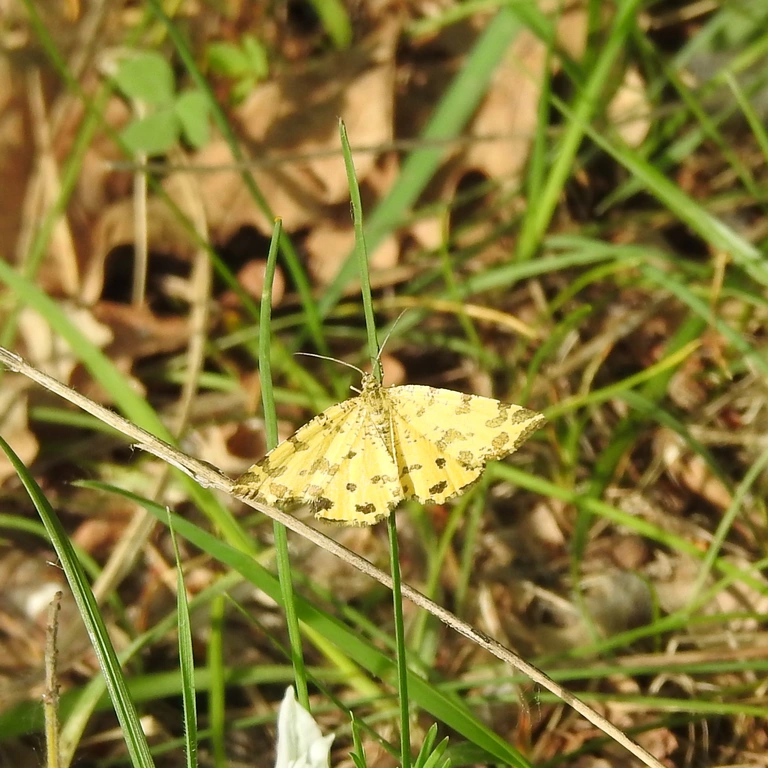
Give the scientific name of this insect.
Pseudopanthera macularia
